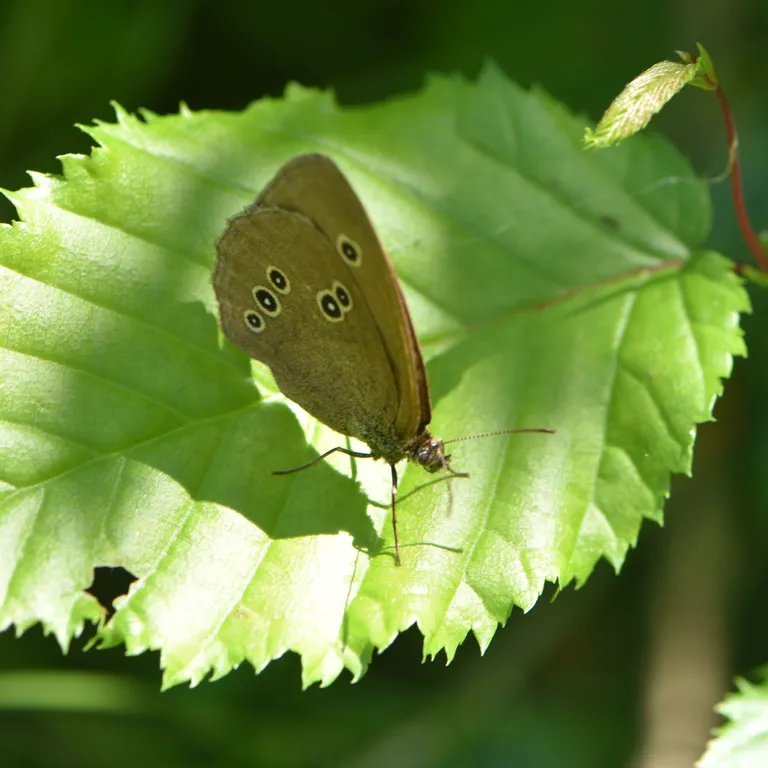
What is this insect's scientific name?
Aphantopus hyperantus
